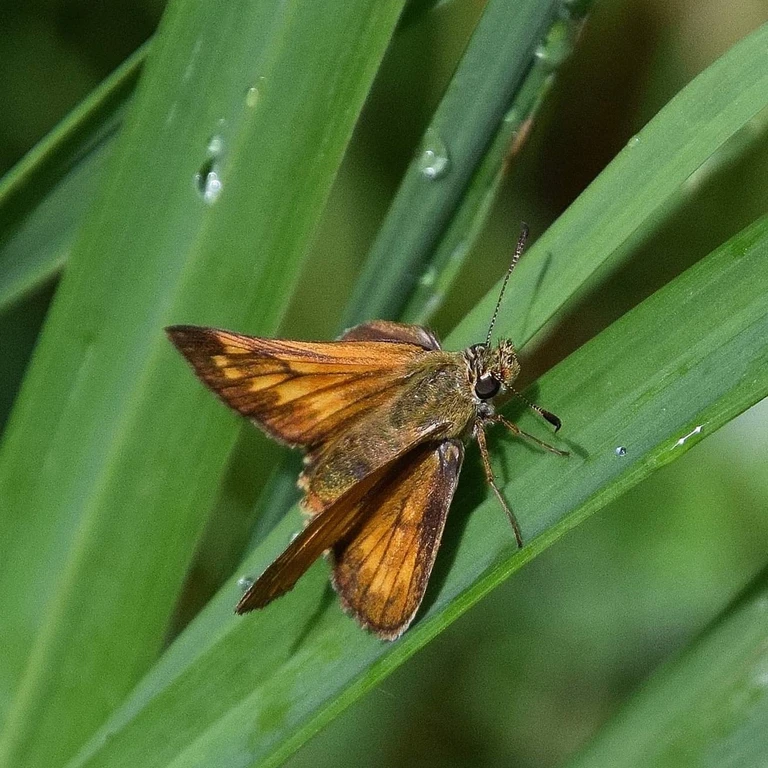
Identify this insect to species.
Ochlodes sylvanus (also Ochlodes venata)
